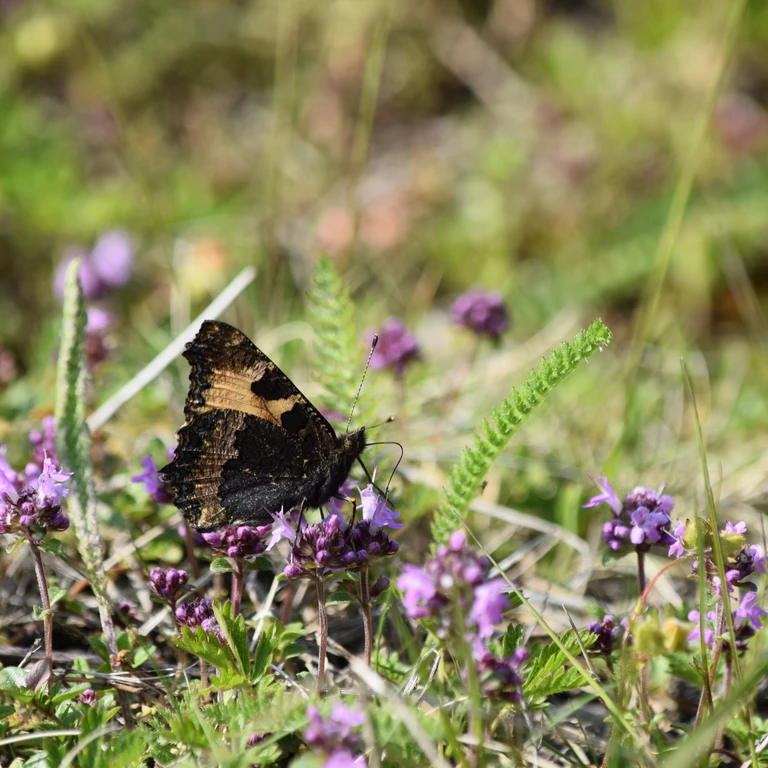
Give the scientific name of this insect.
Aglais urticae
